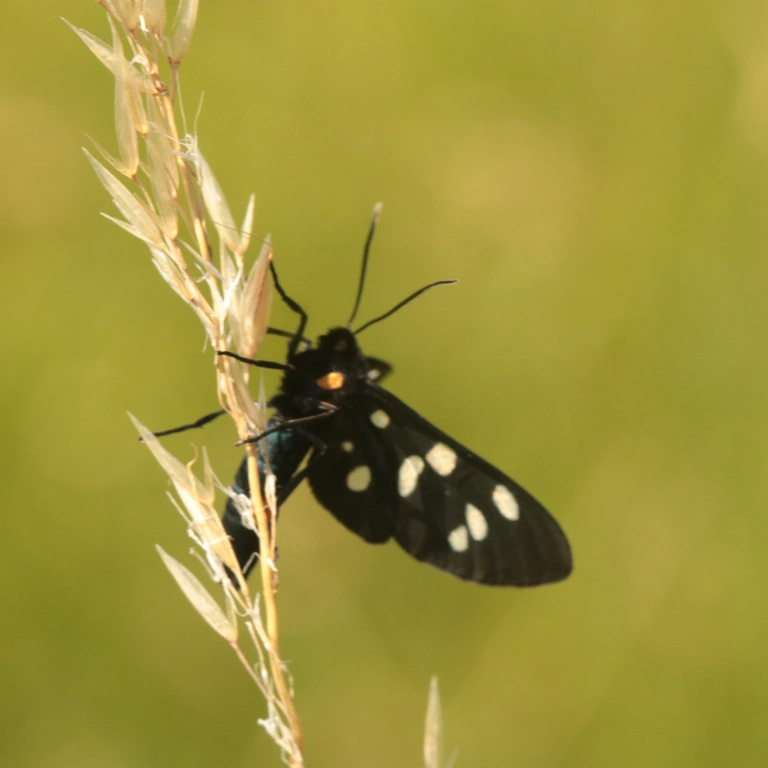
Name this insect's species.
Amata phegea
